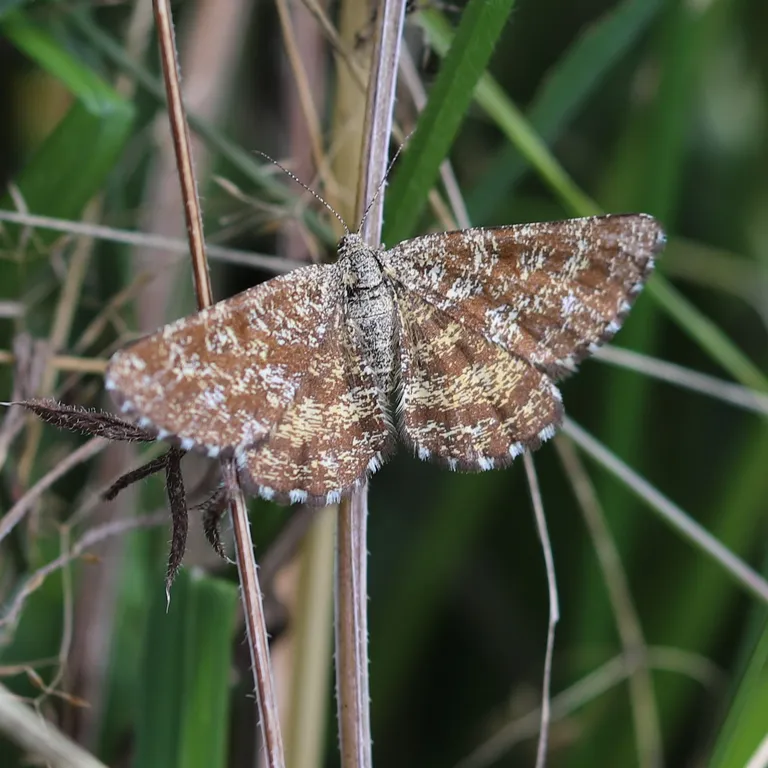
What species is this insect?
Ematurga atomaria
